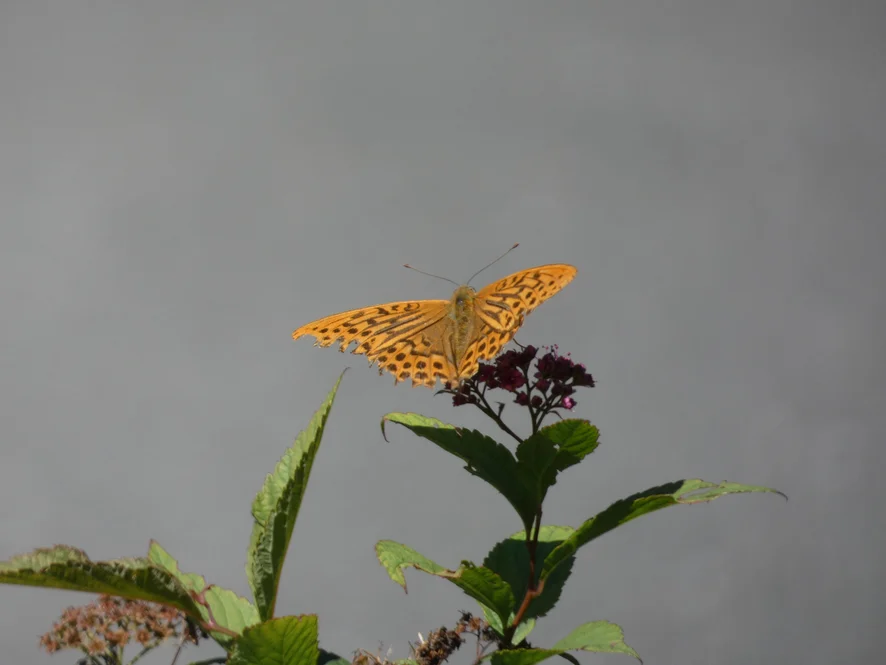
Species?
Argynnis paphia
